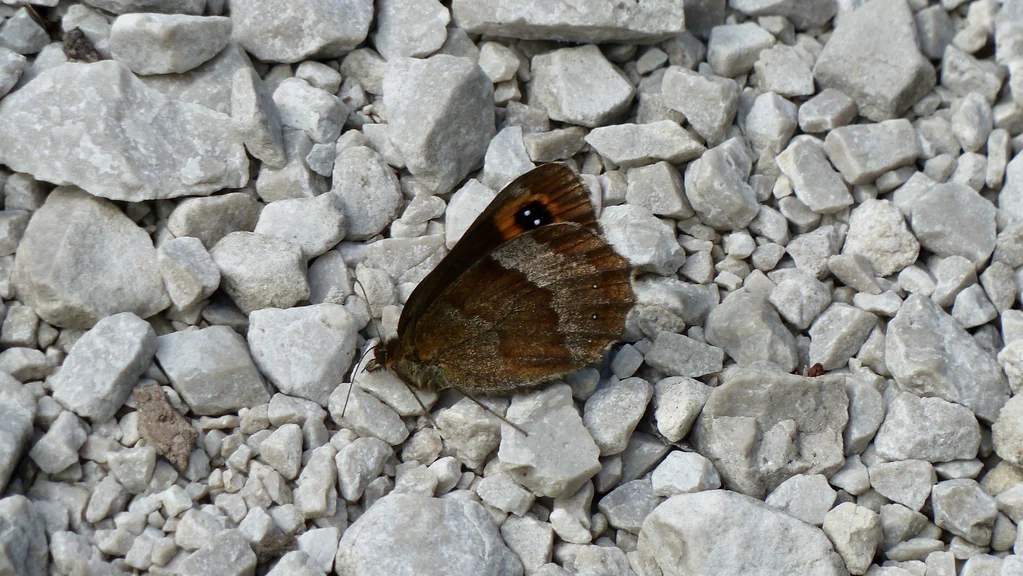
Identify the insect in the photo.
Erebia aethiops
